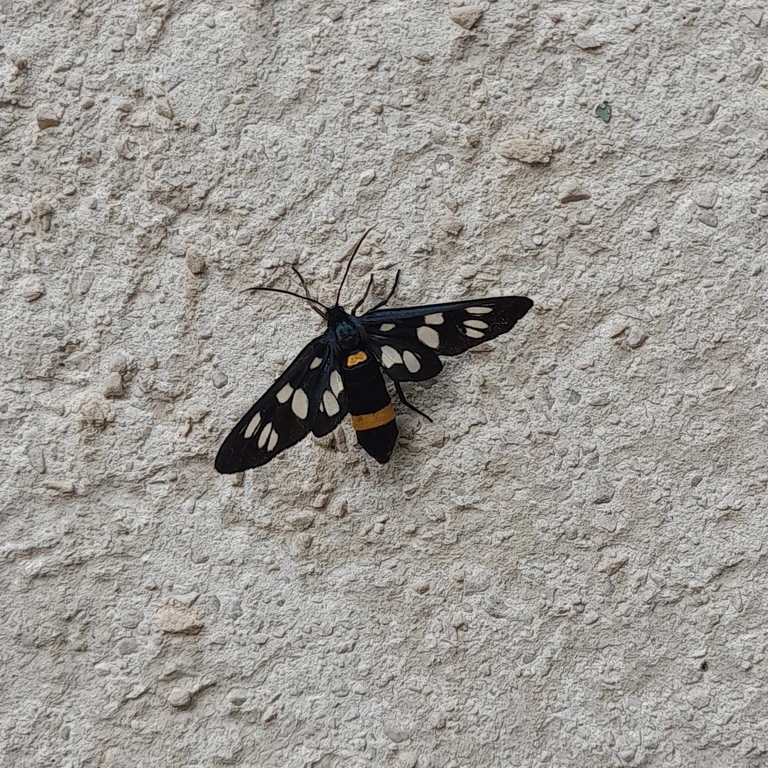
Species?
Amata phegea
